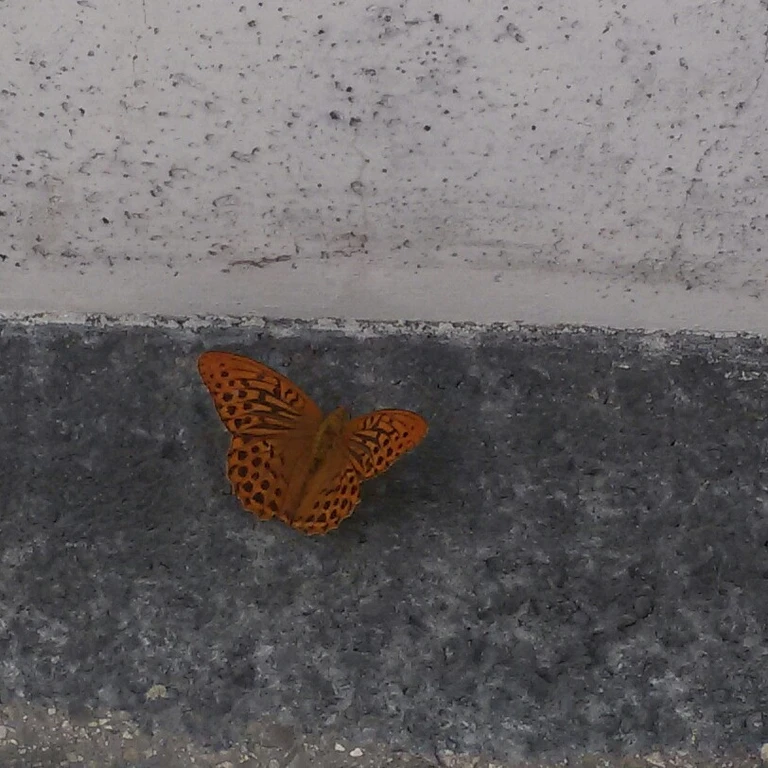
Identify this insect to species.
Argynnis paphia
